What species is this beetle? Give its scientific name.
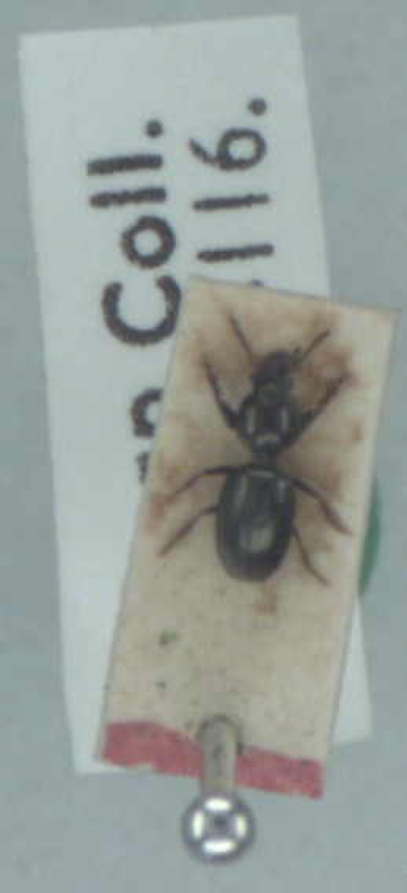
Dyschirius thoracicus
